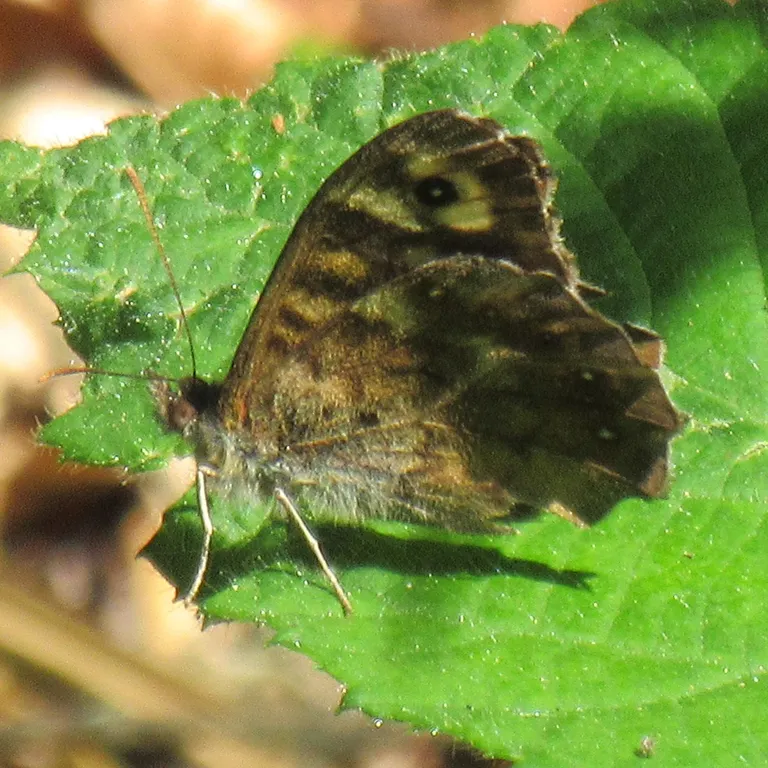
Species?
Pararge aegeria
